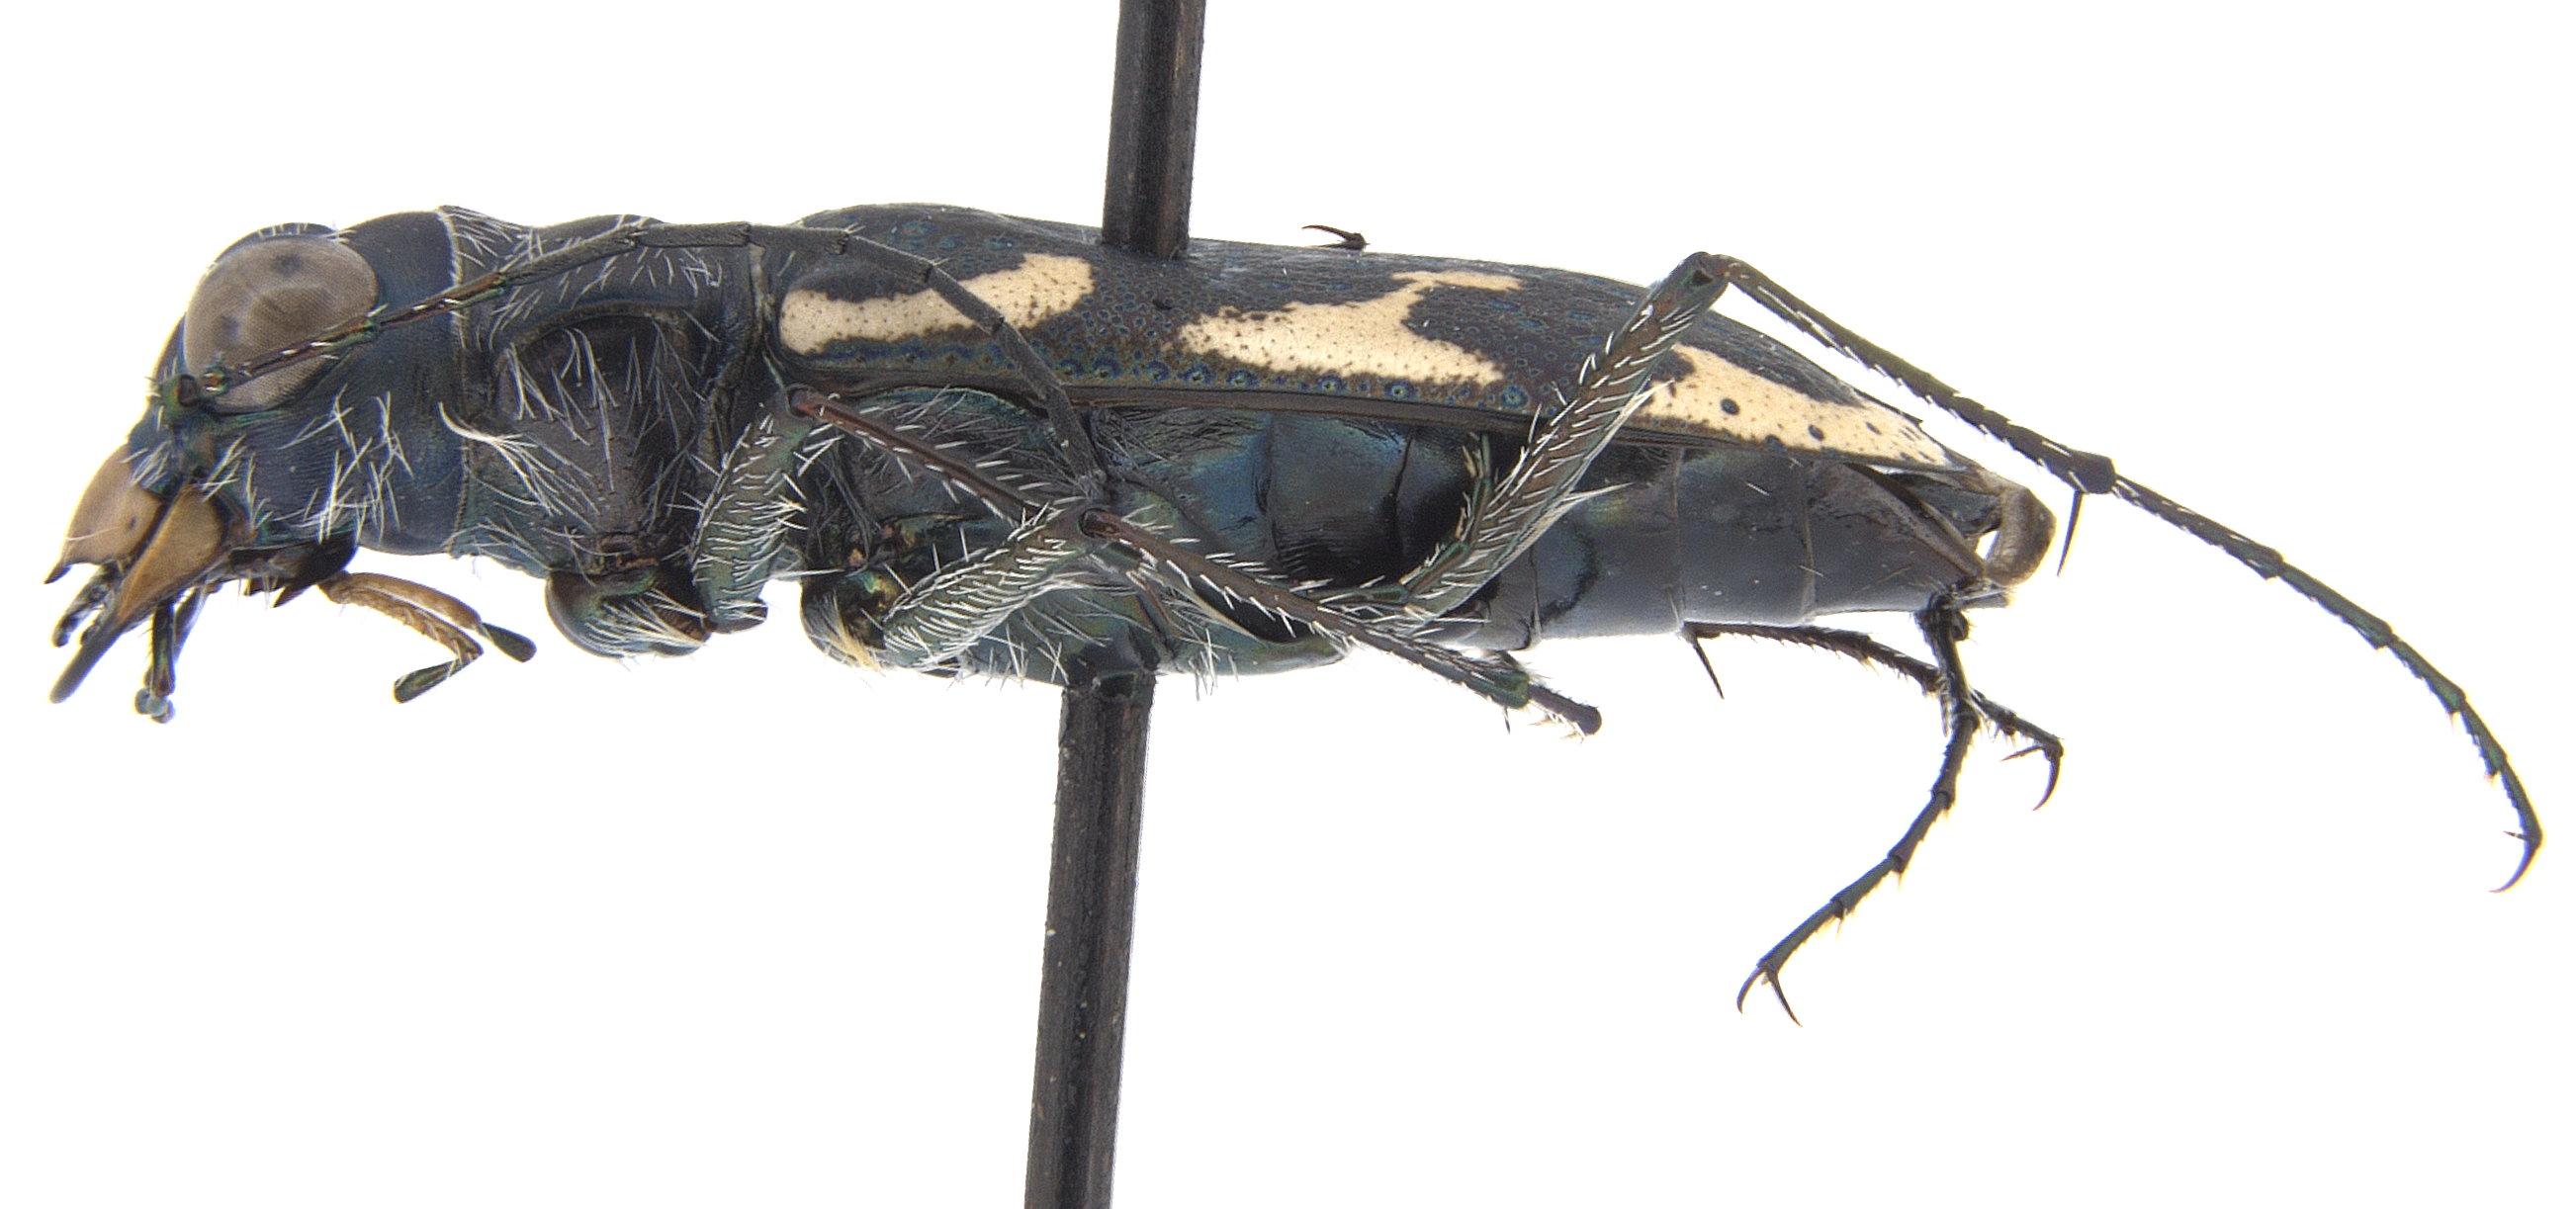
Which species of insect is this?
Neocicindela helmsi (also Zecicindela helmsi)
